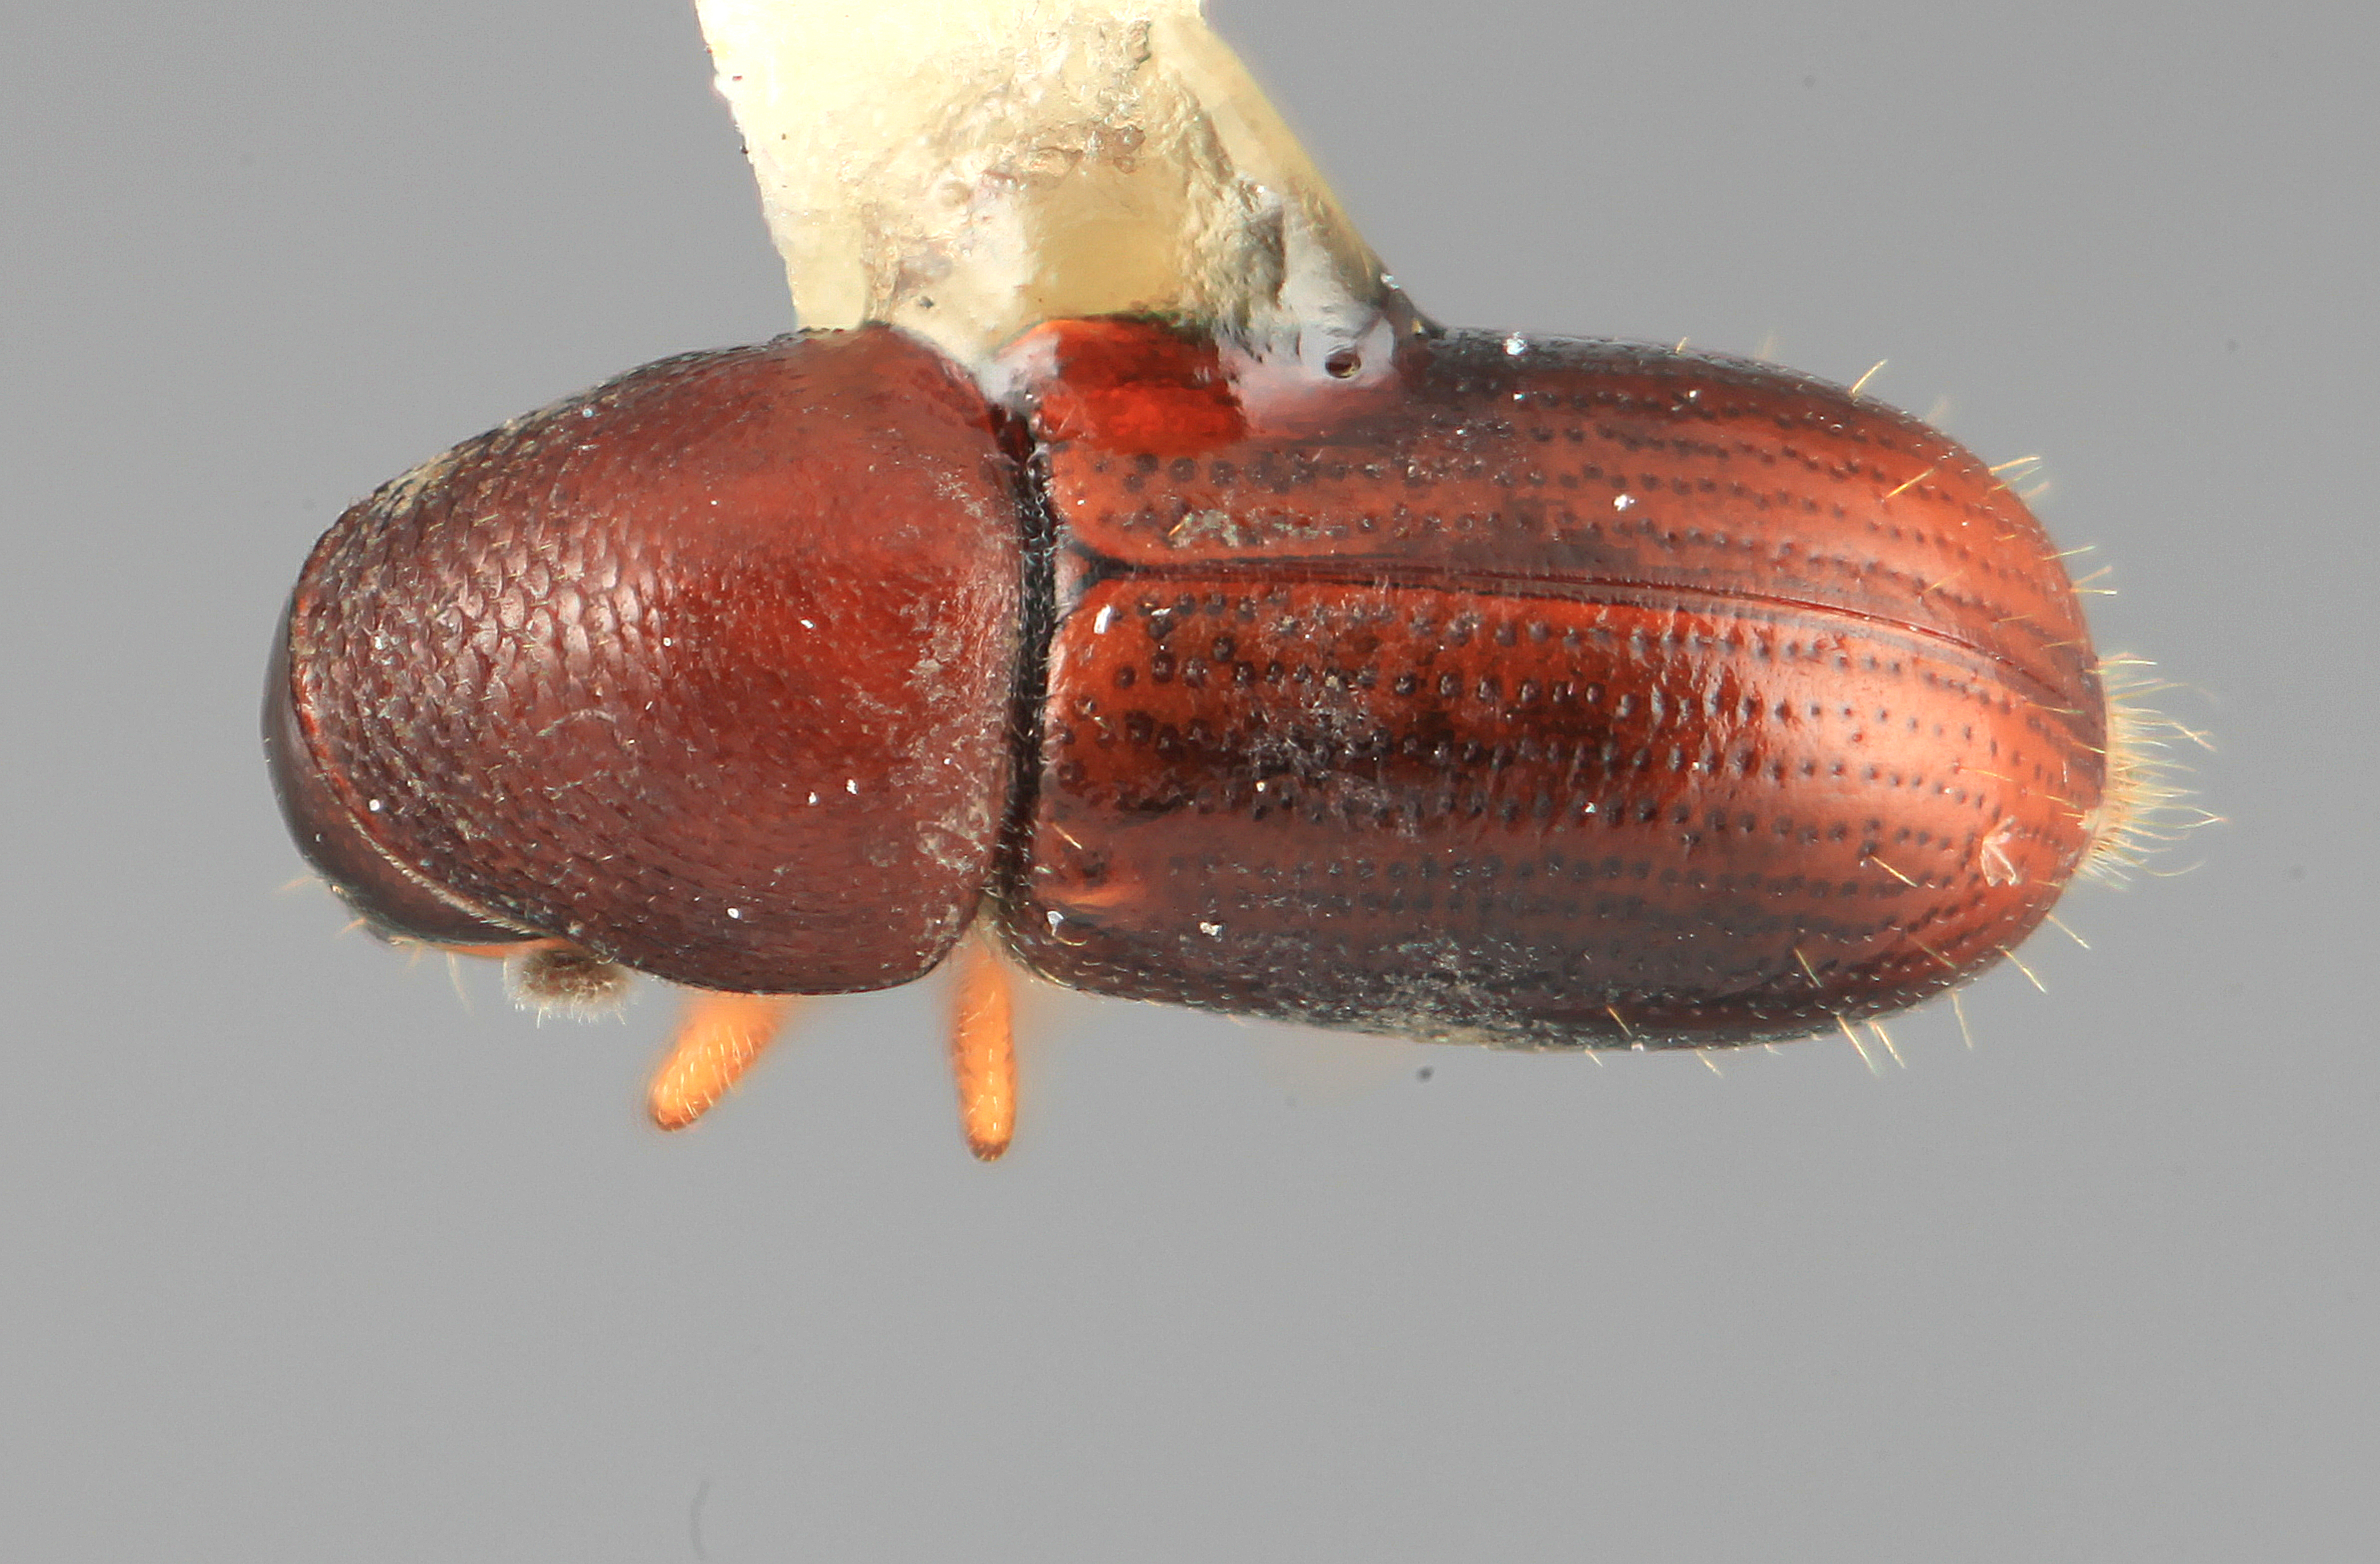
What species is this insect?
Araptus clusiae
